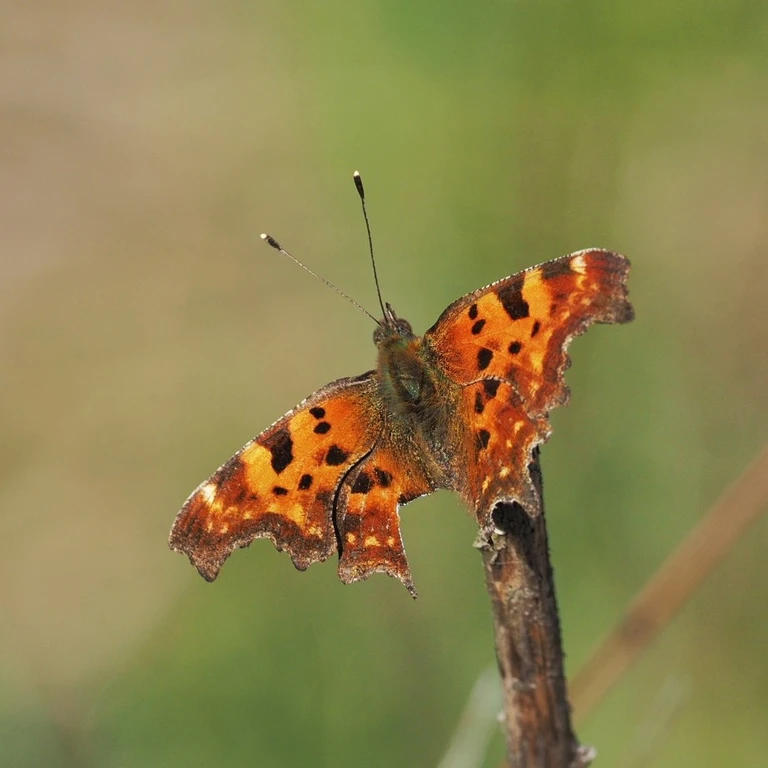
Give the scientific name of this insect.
Polygonia c-album
